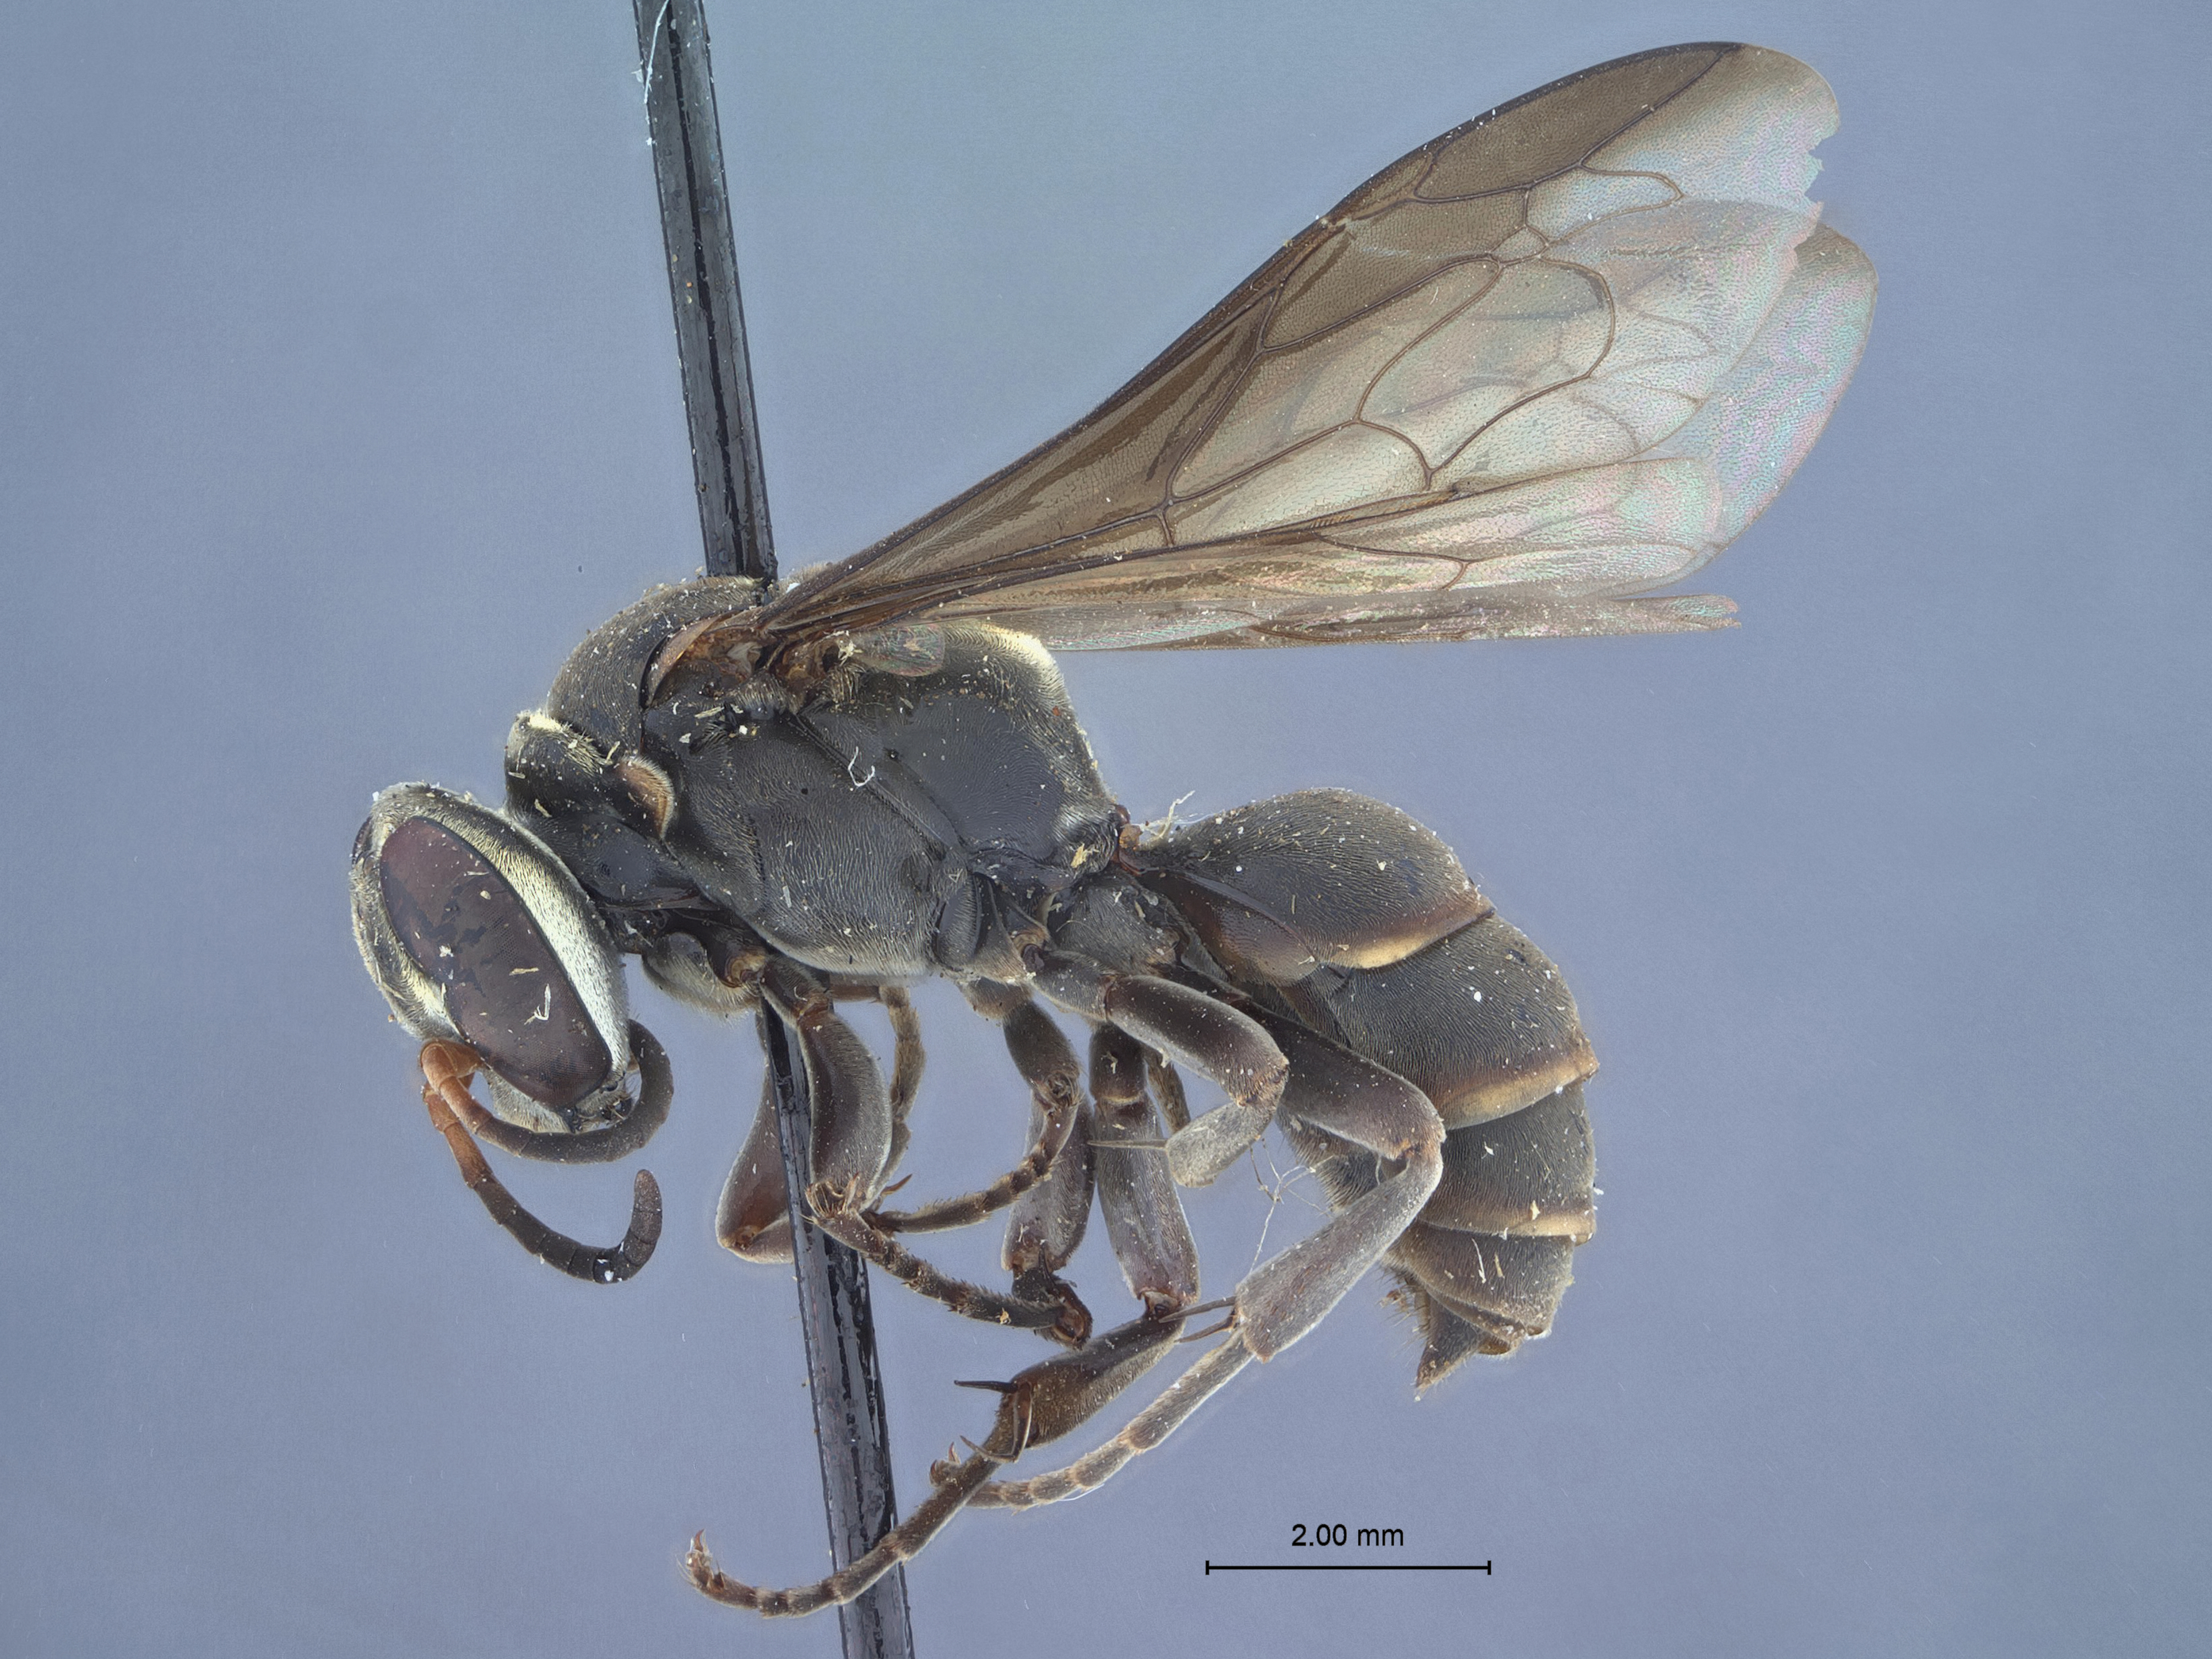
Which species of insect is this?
Pison cressoni
